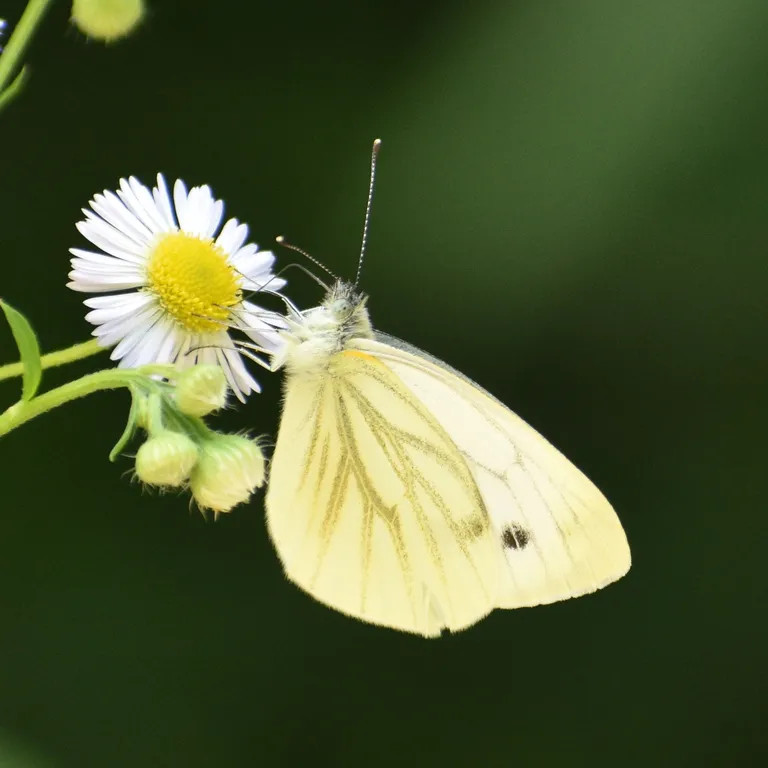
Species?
Pieris napi
